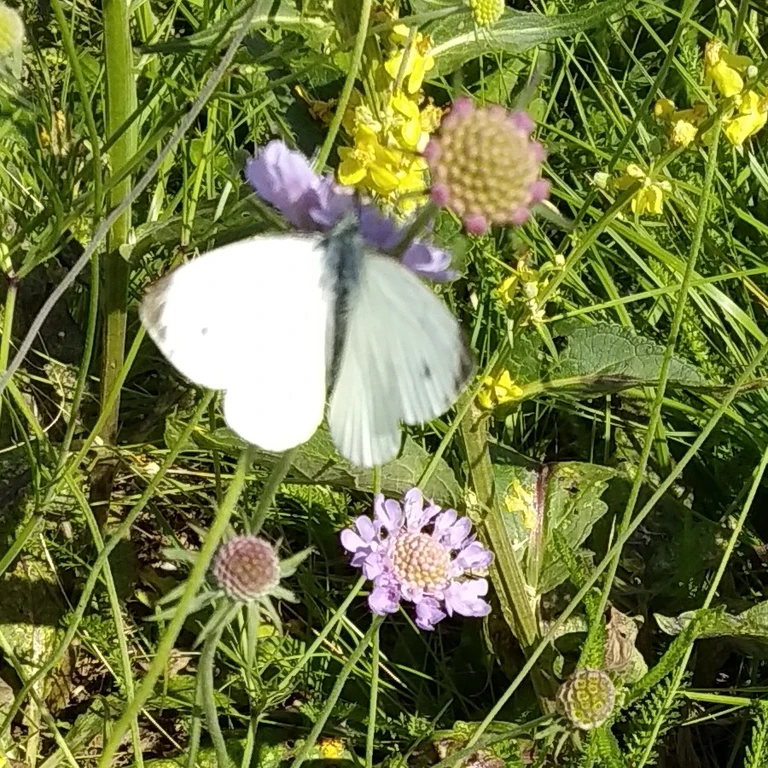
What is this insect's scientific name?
Pieris napi
